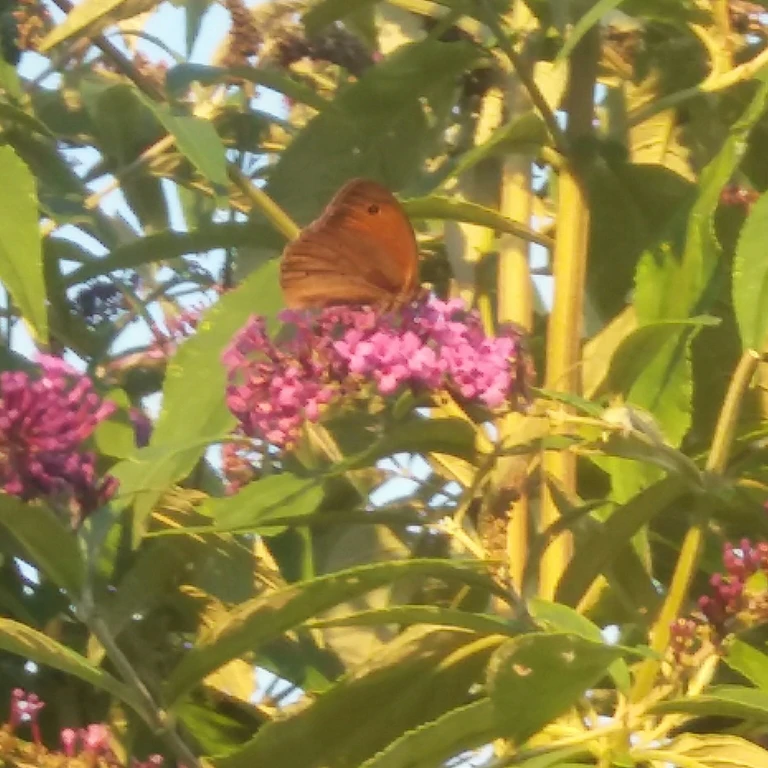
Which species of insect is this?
Maniola jurtina
